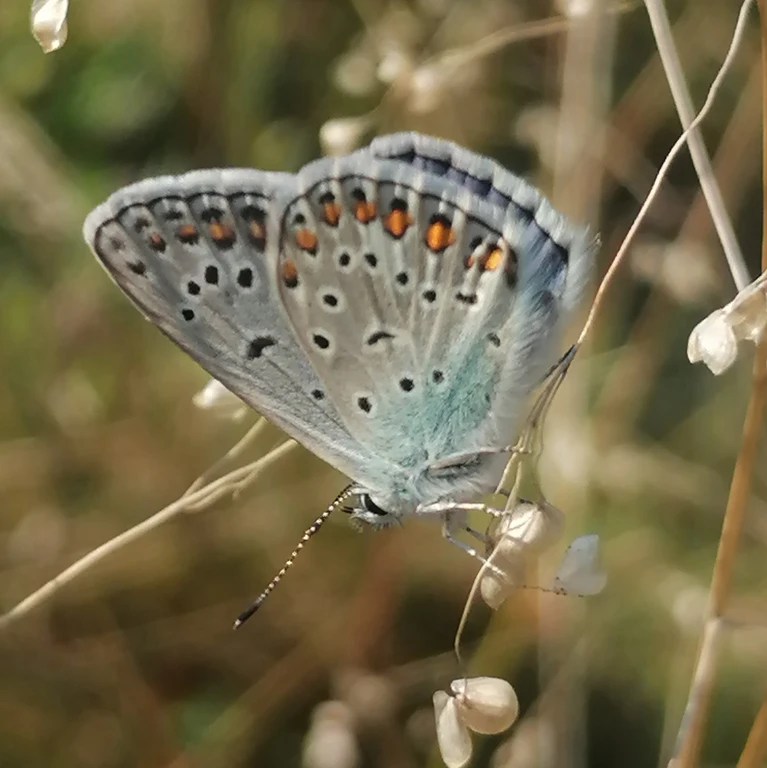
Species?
Polyommatus icarus
